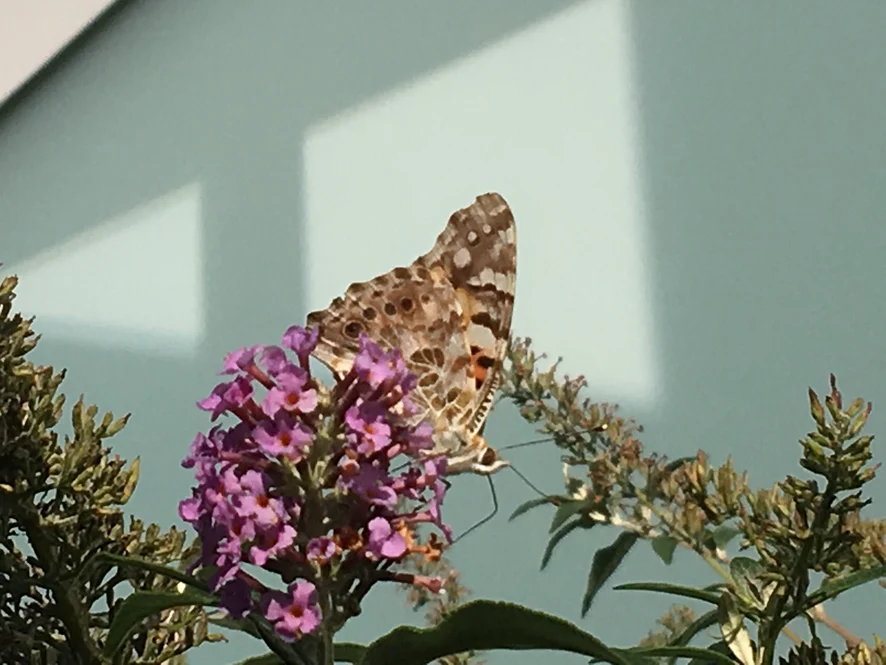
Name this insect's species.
Vanessa cardui
